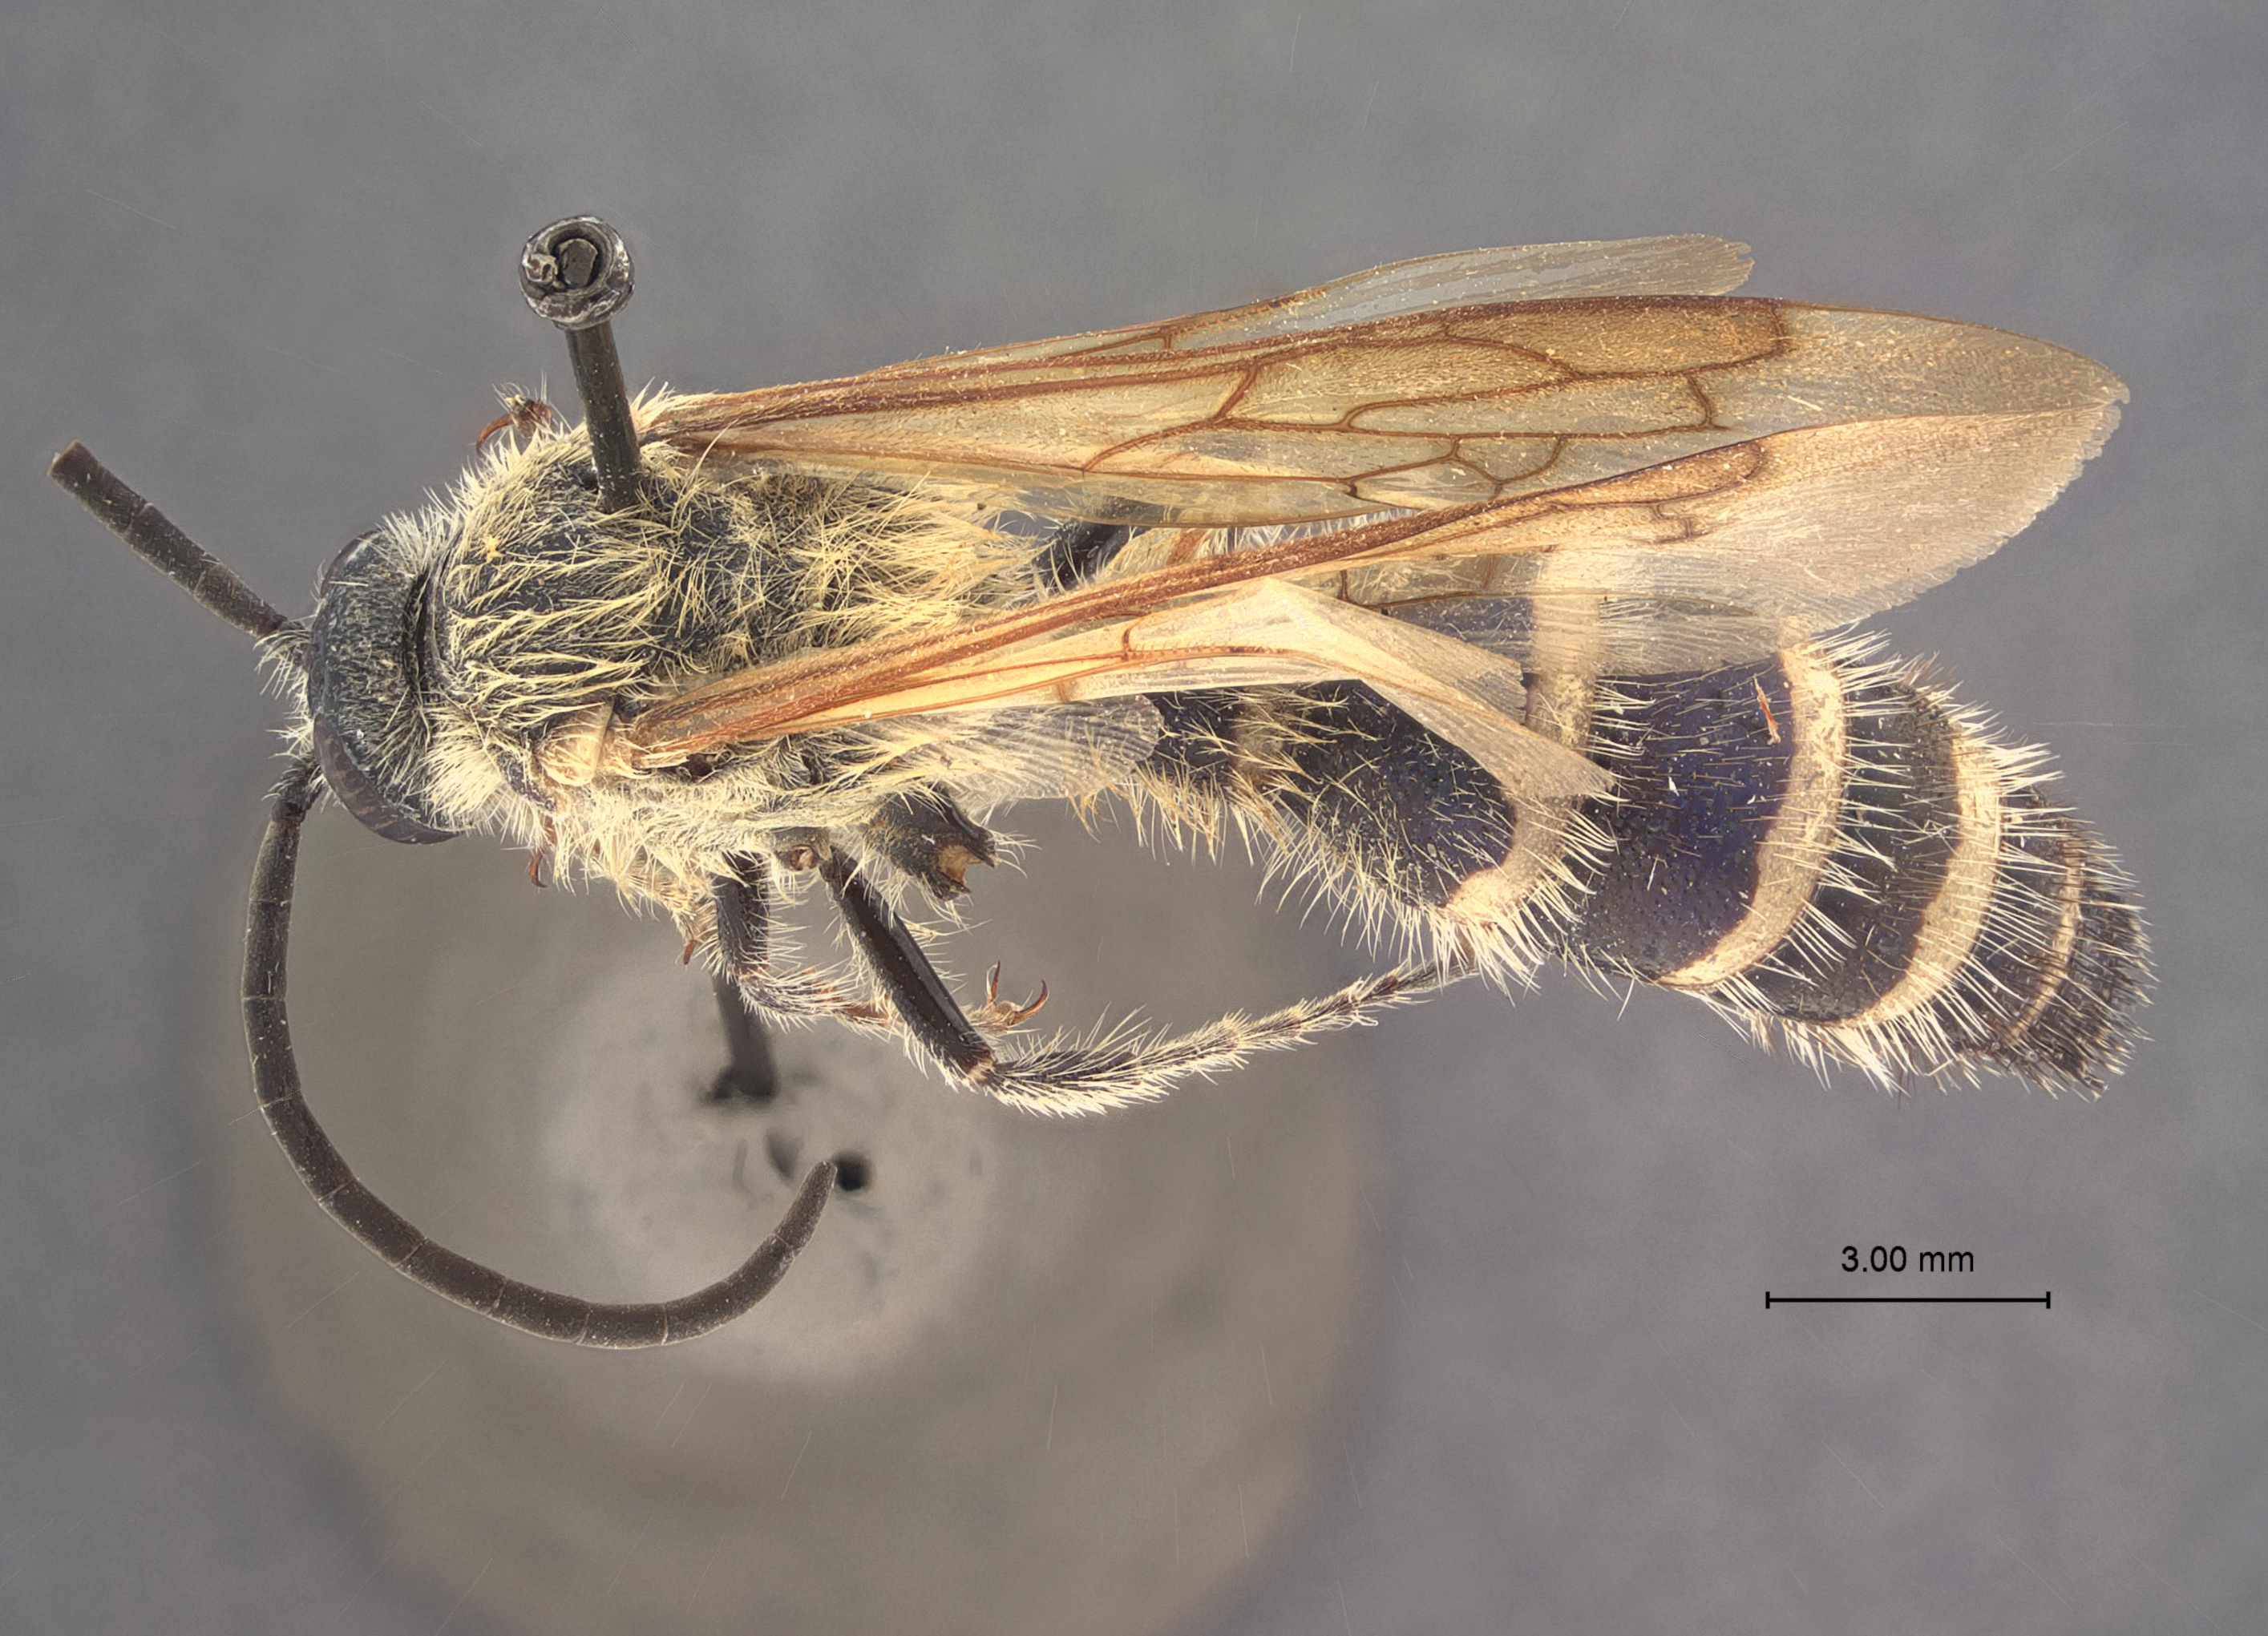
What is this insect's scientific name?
Campsomeris paragrossa
